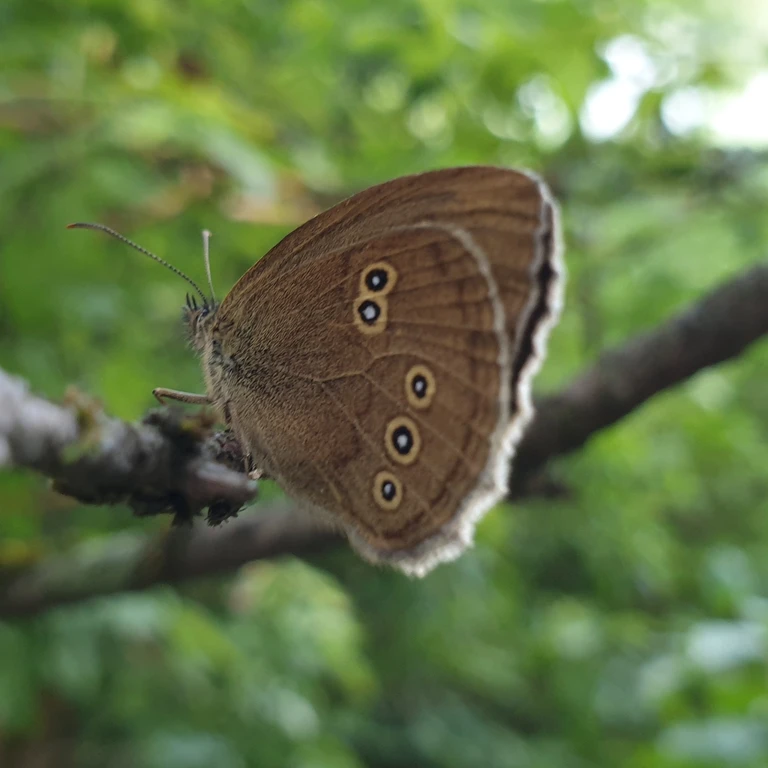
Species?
Aphantopus hyperantus
